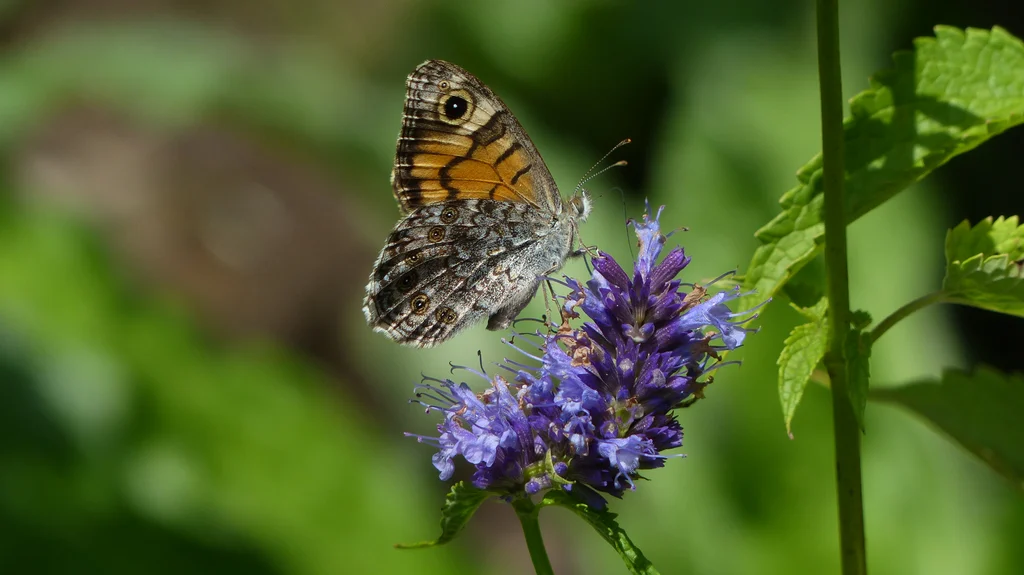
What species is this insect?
Lasiommata megera (also Pararge megera)
